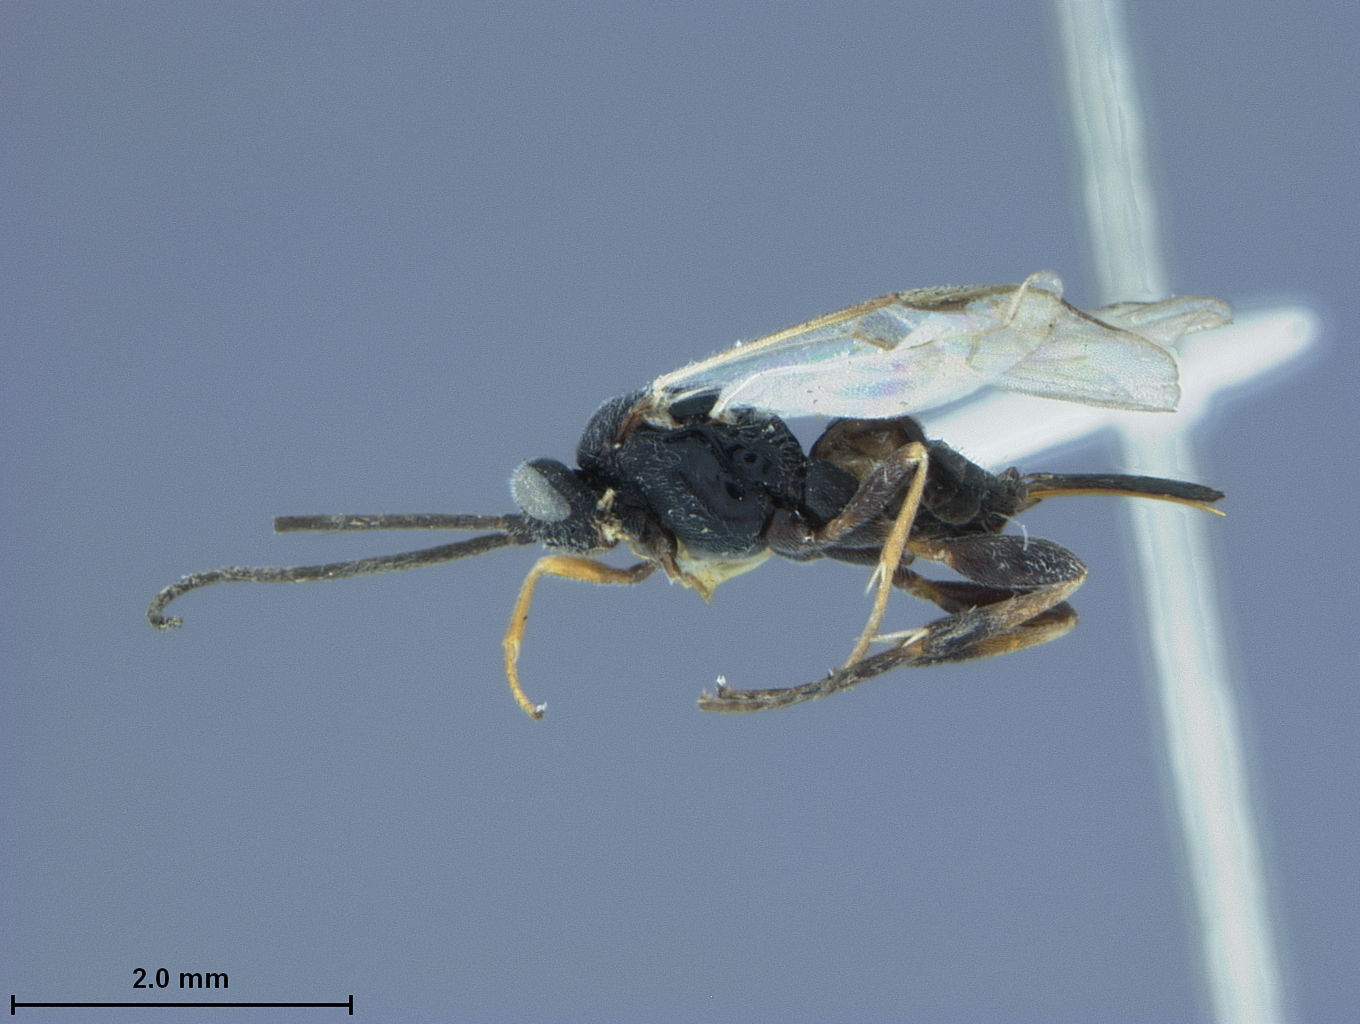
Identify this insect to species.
Urogaster opacus
